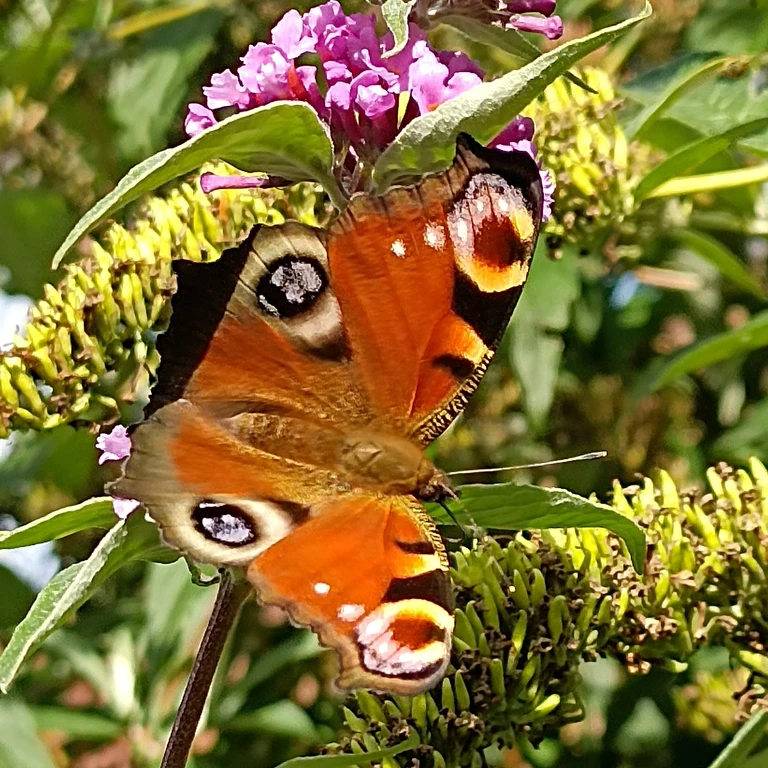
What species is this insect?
Aglais io
